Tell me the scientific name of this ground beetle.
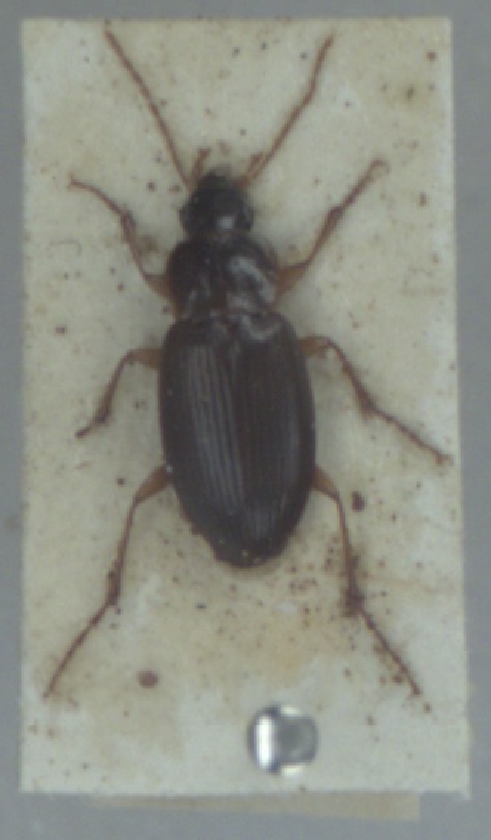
Calathus mollis
